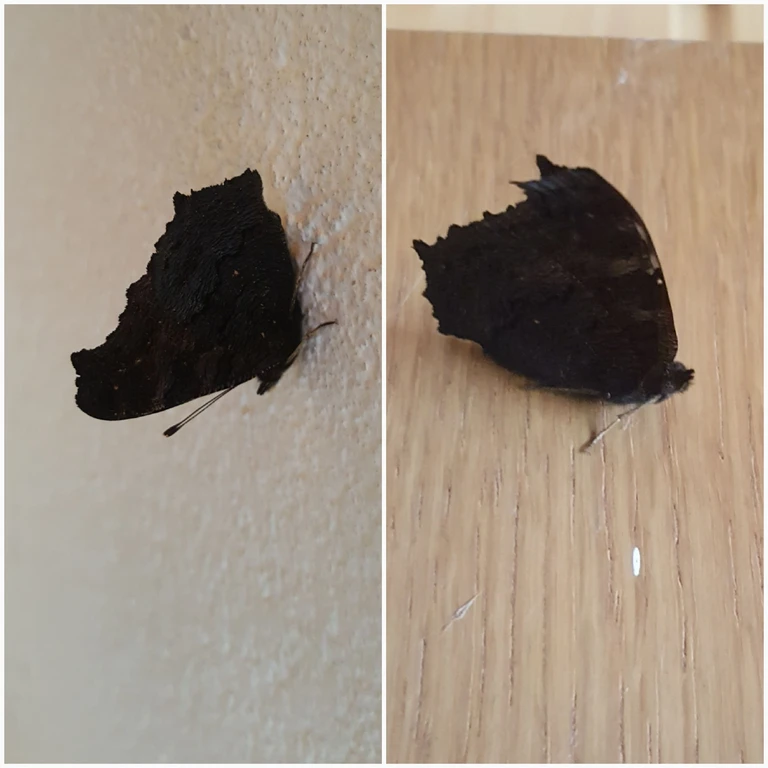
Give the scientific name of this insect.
Aglais io
